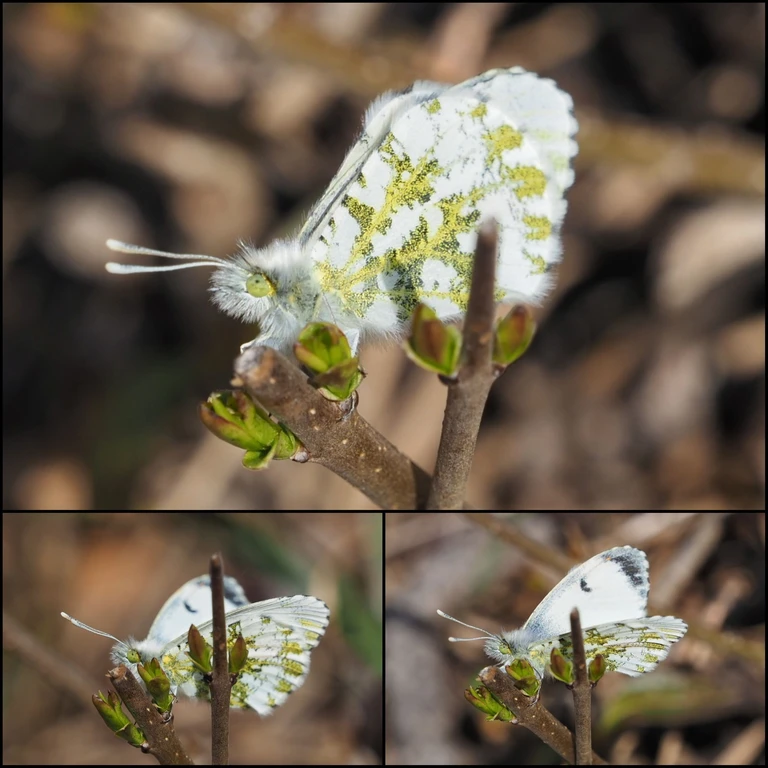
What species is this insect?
Anthocharis cardamines
